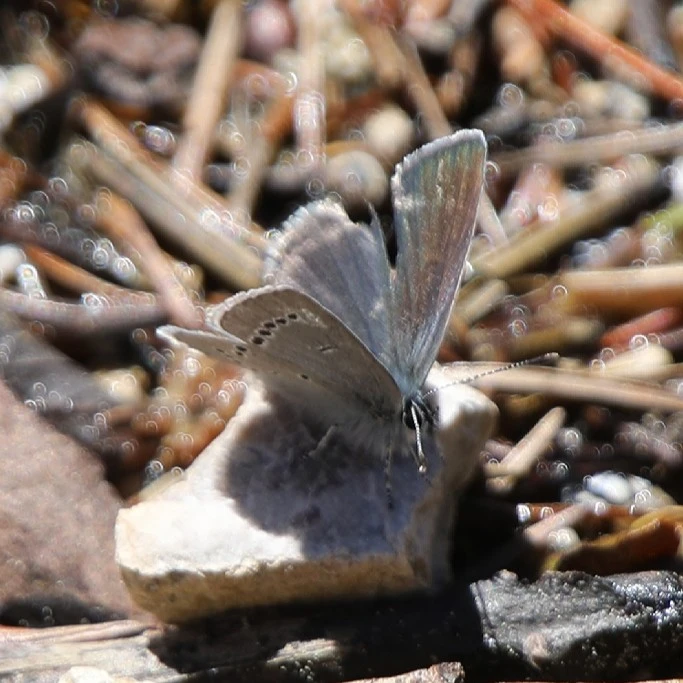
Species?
Cupido minimus
